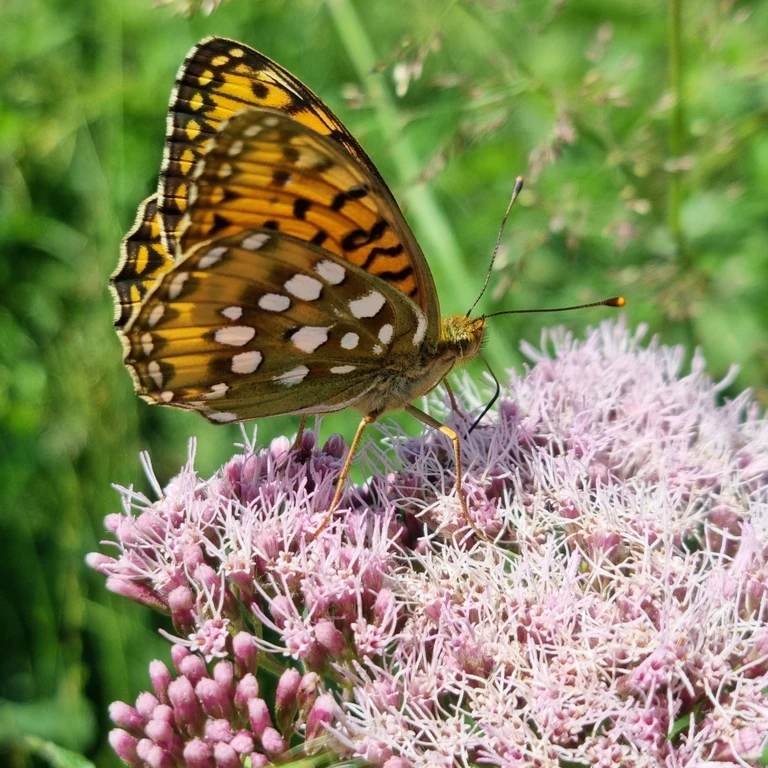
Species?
Speyeria aglaja
